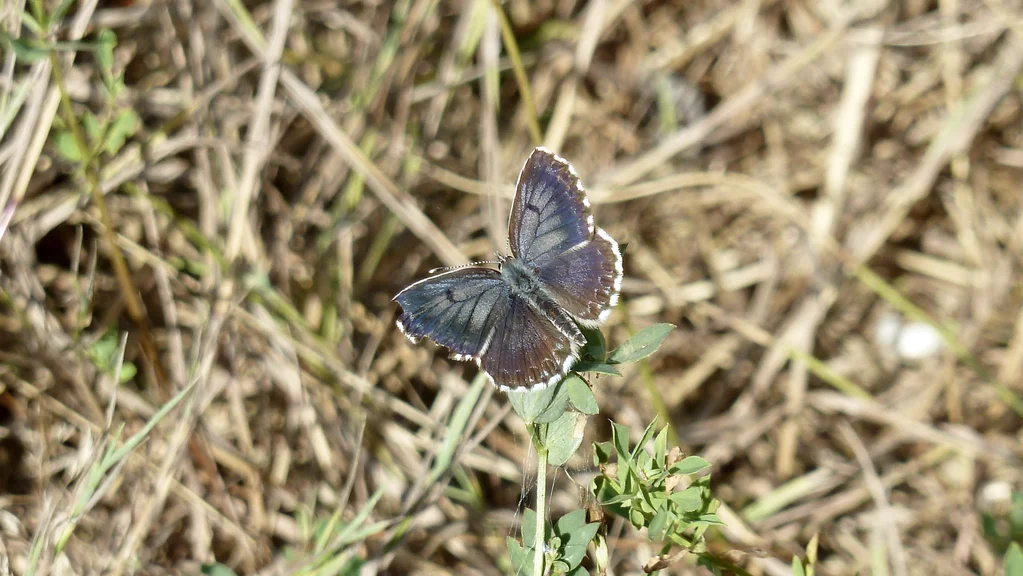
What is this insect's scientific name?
Scolitantides orion
